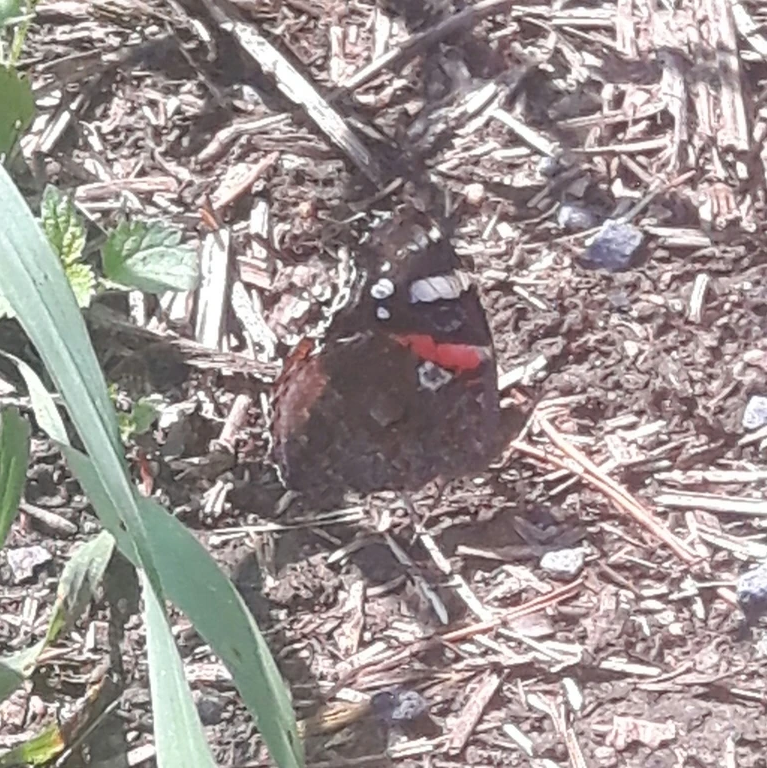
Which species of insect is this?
Vanessa atalanta
